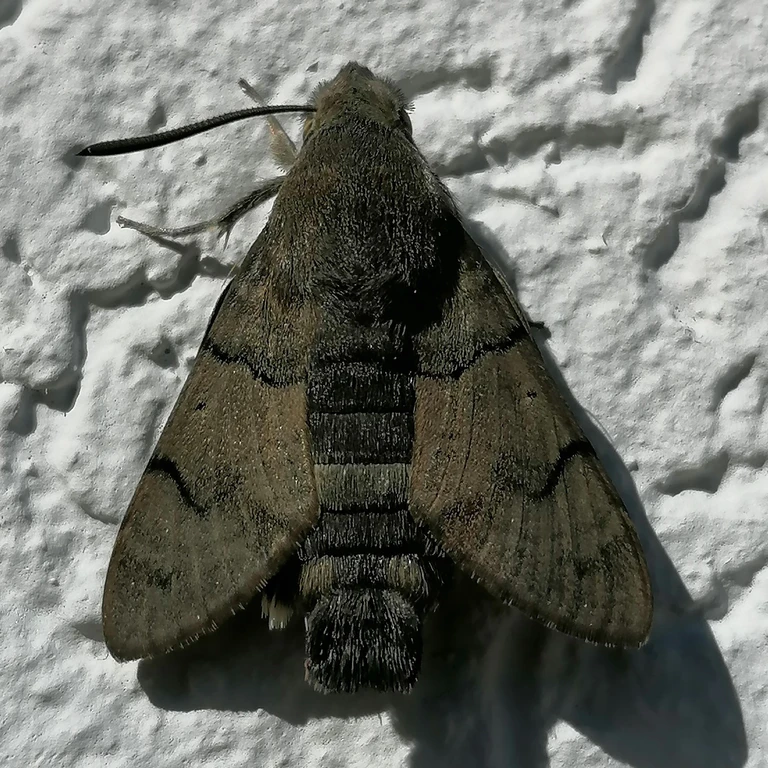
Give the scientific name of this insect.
Macroglossum stellatarum
